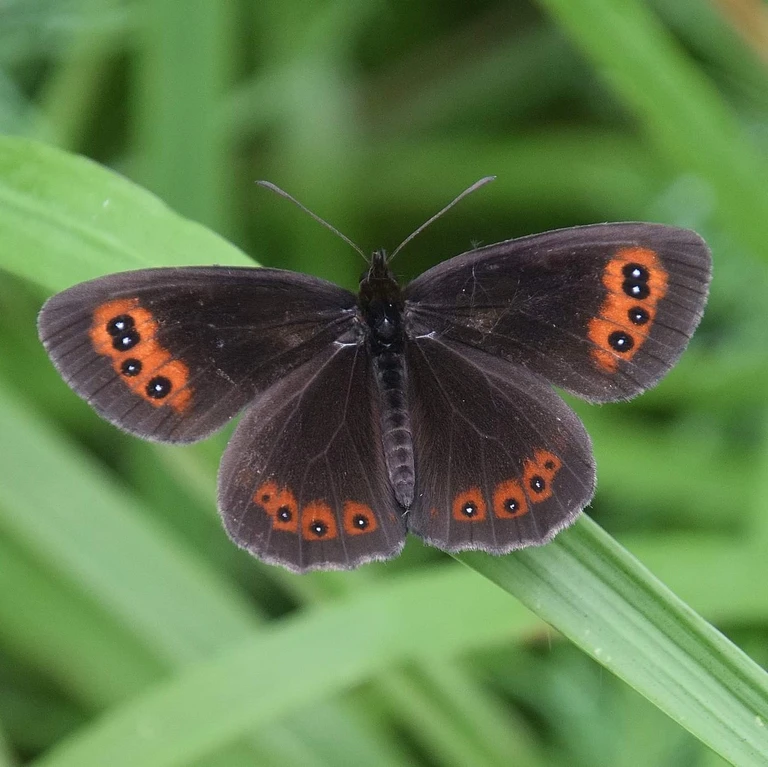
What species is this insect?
Erebia aethiops
